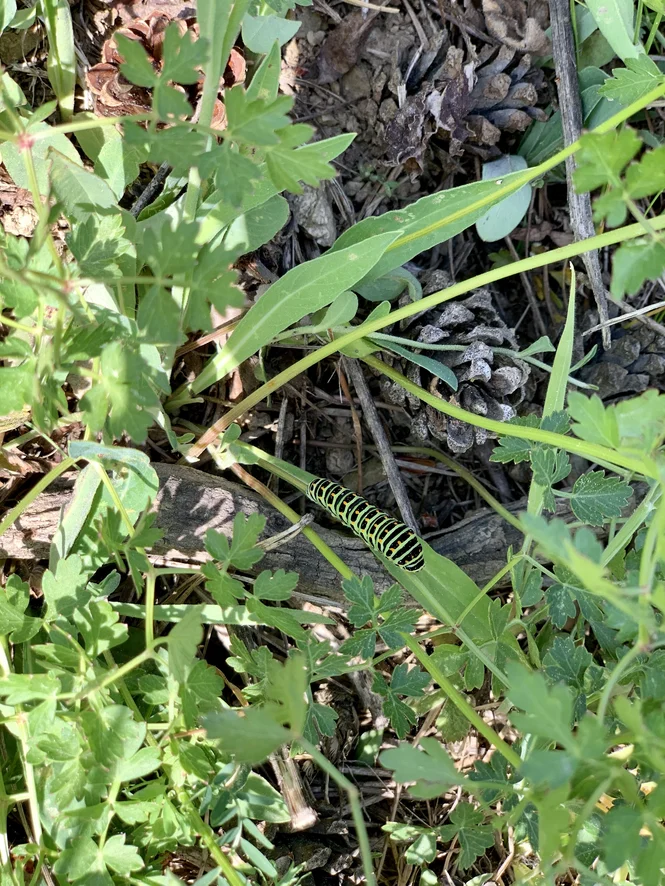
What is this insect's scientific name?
Papilio machaon
